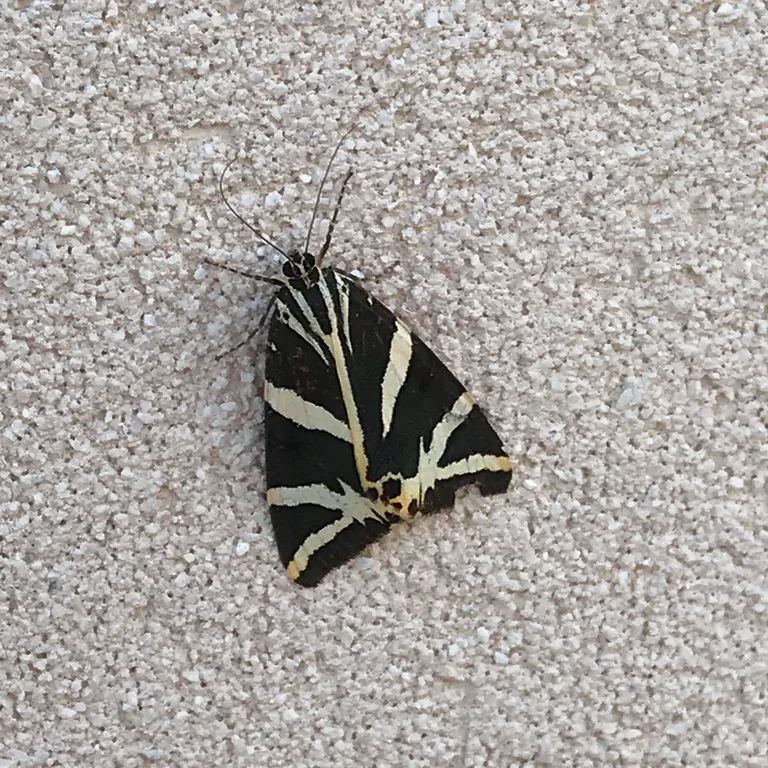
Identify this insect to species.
Euplagia quadripunctaria
